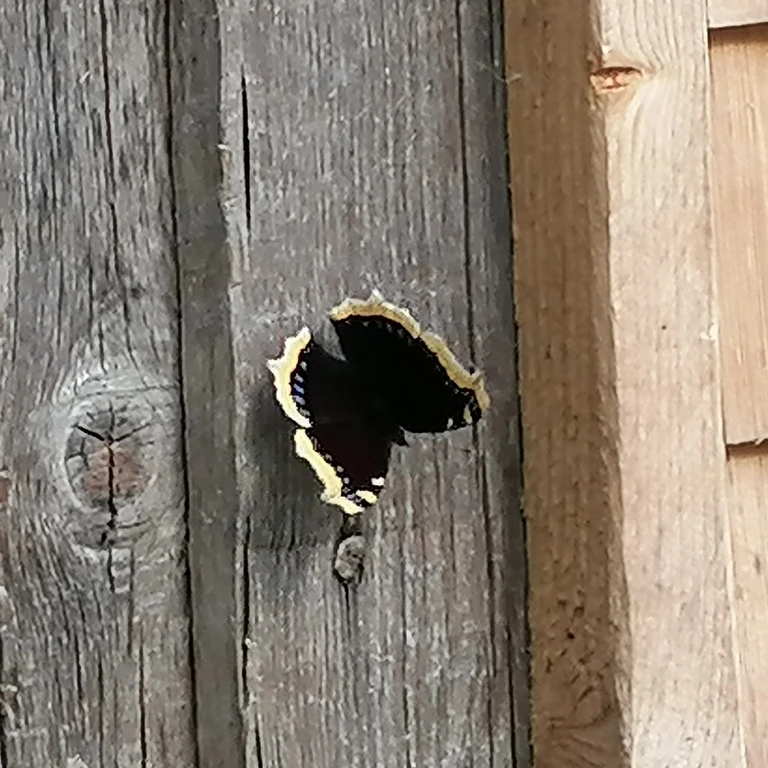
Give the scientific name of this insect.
Nymphalis antiopa
